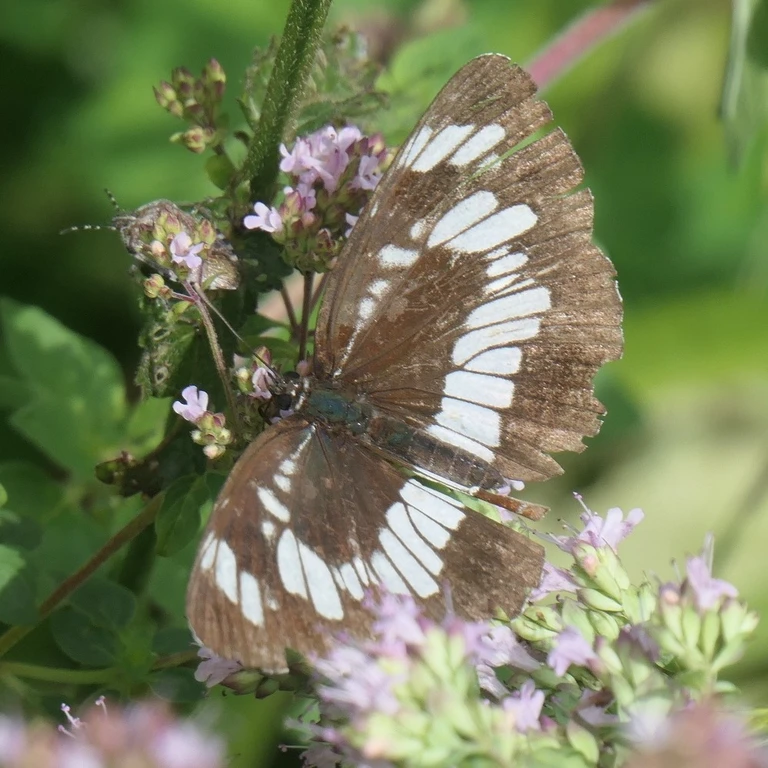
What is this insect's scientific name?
Neptis rivularis
